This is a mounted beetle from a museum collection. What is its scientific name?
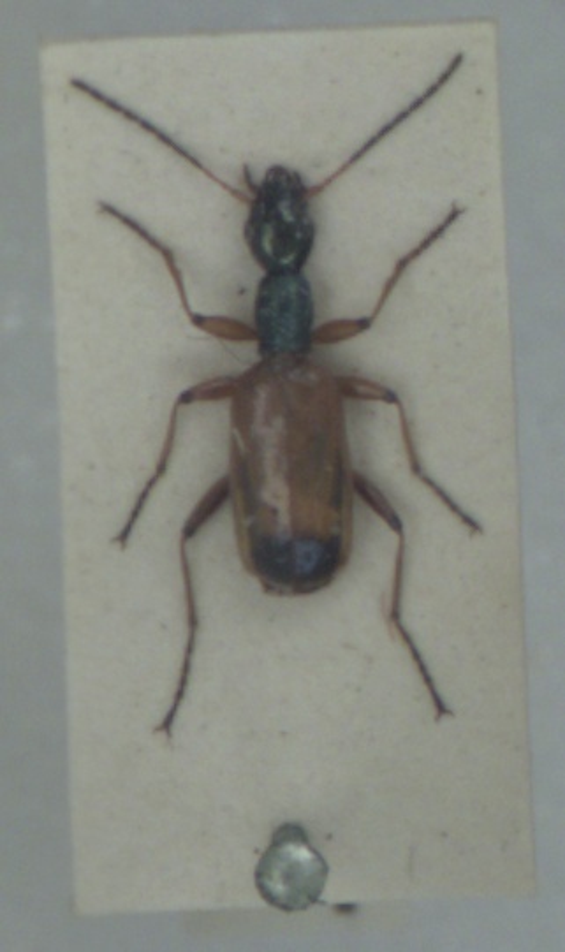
Odacantha melanura
